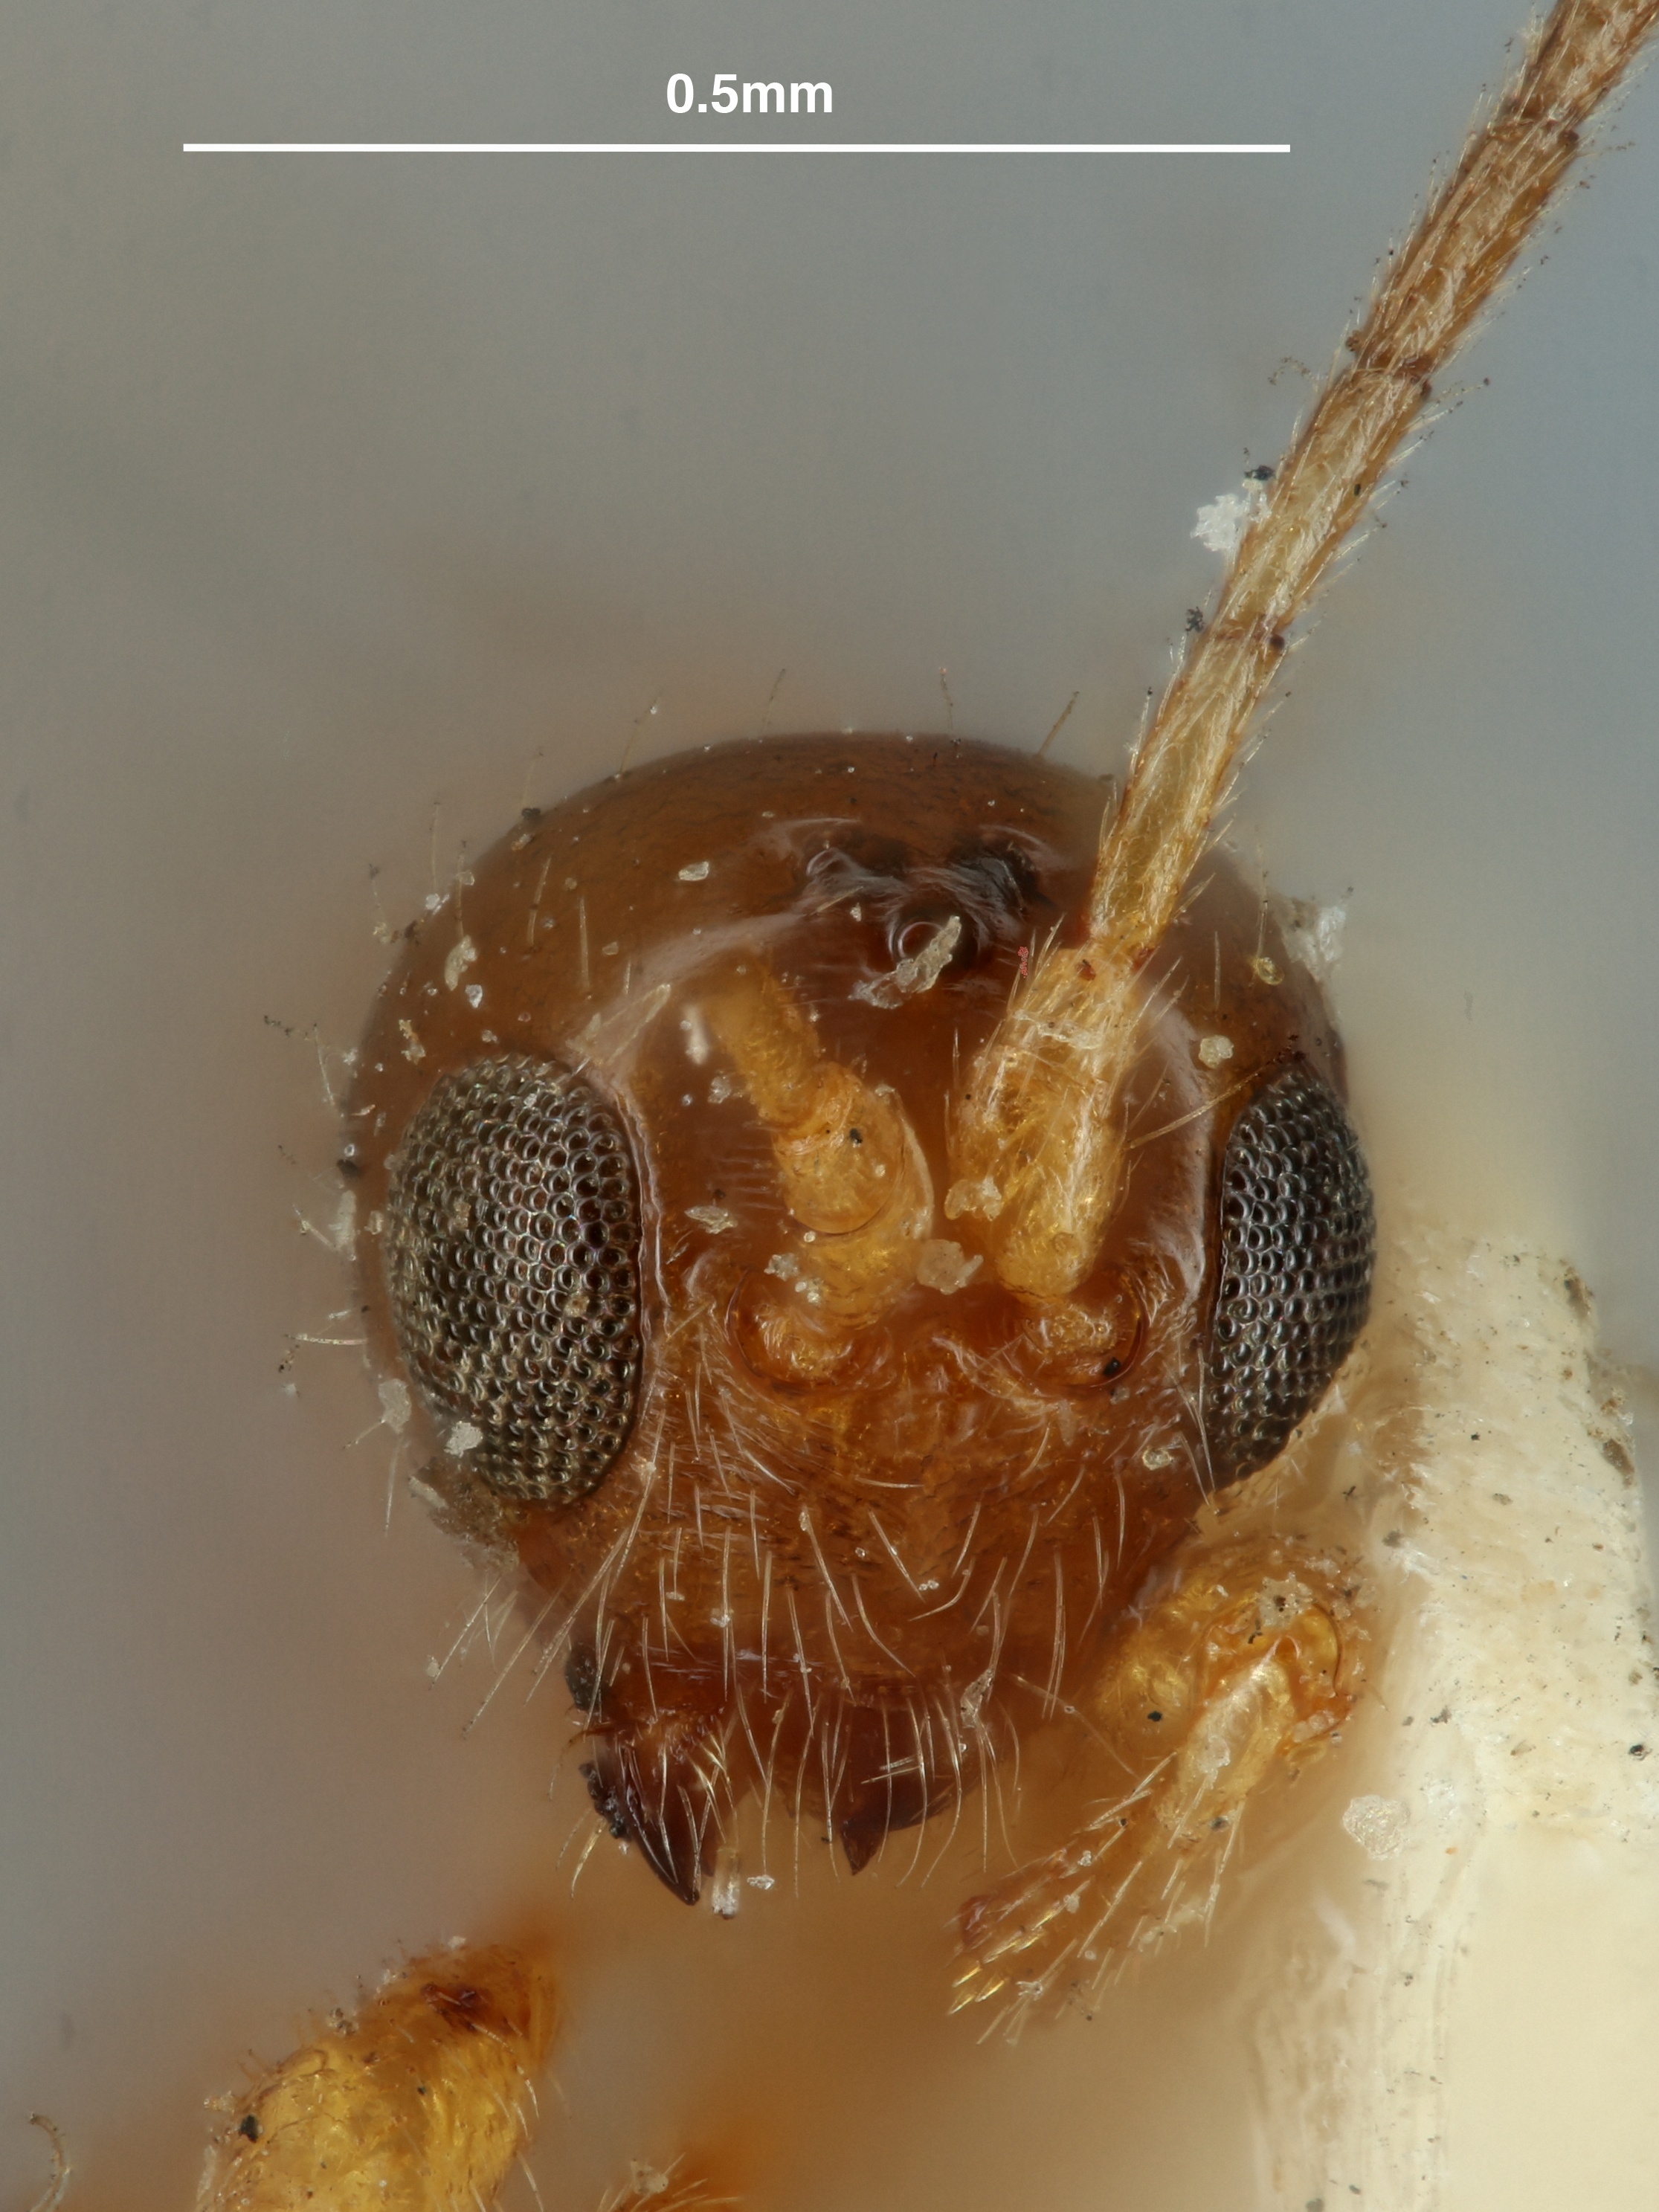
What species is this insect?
Spathius californicus
